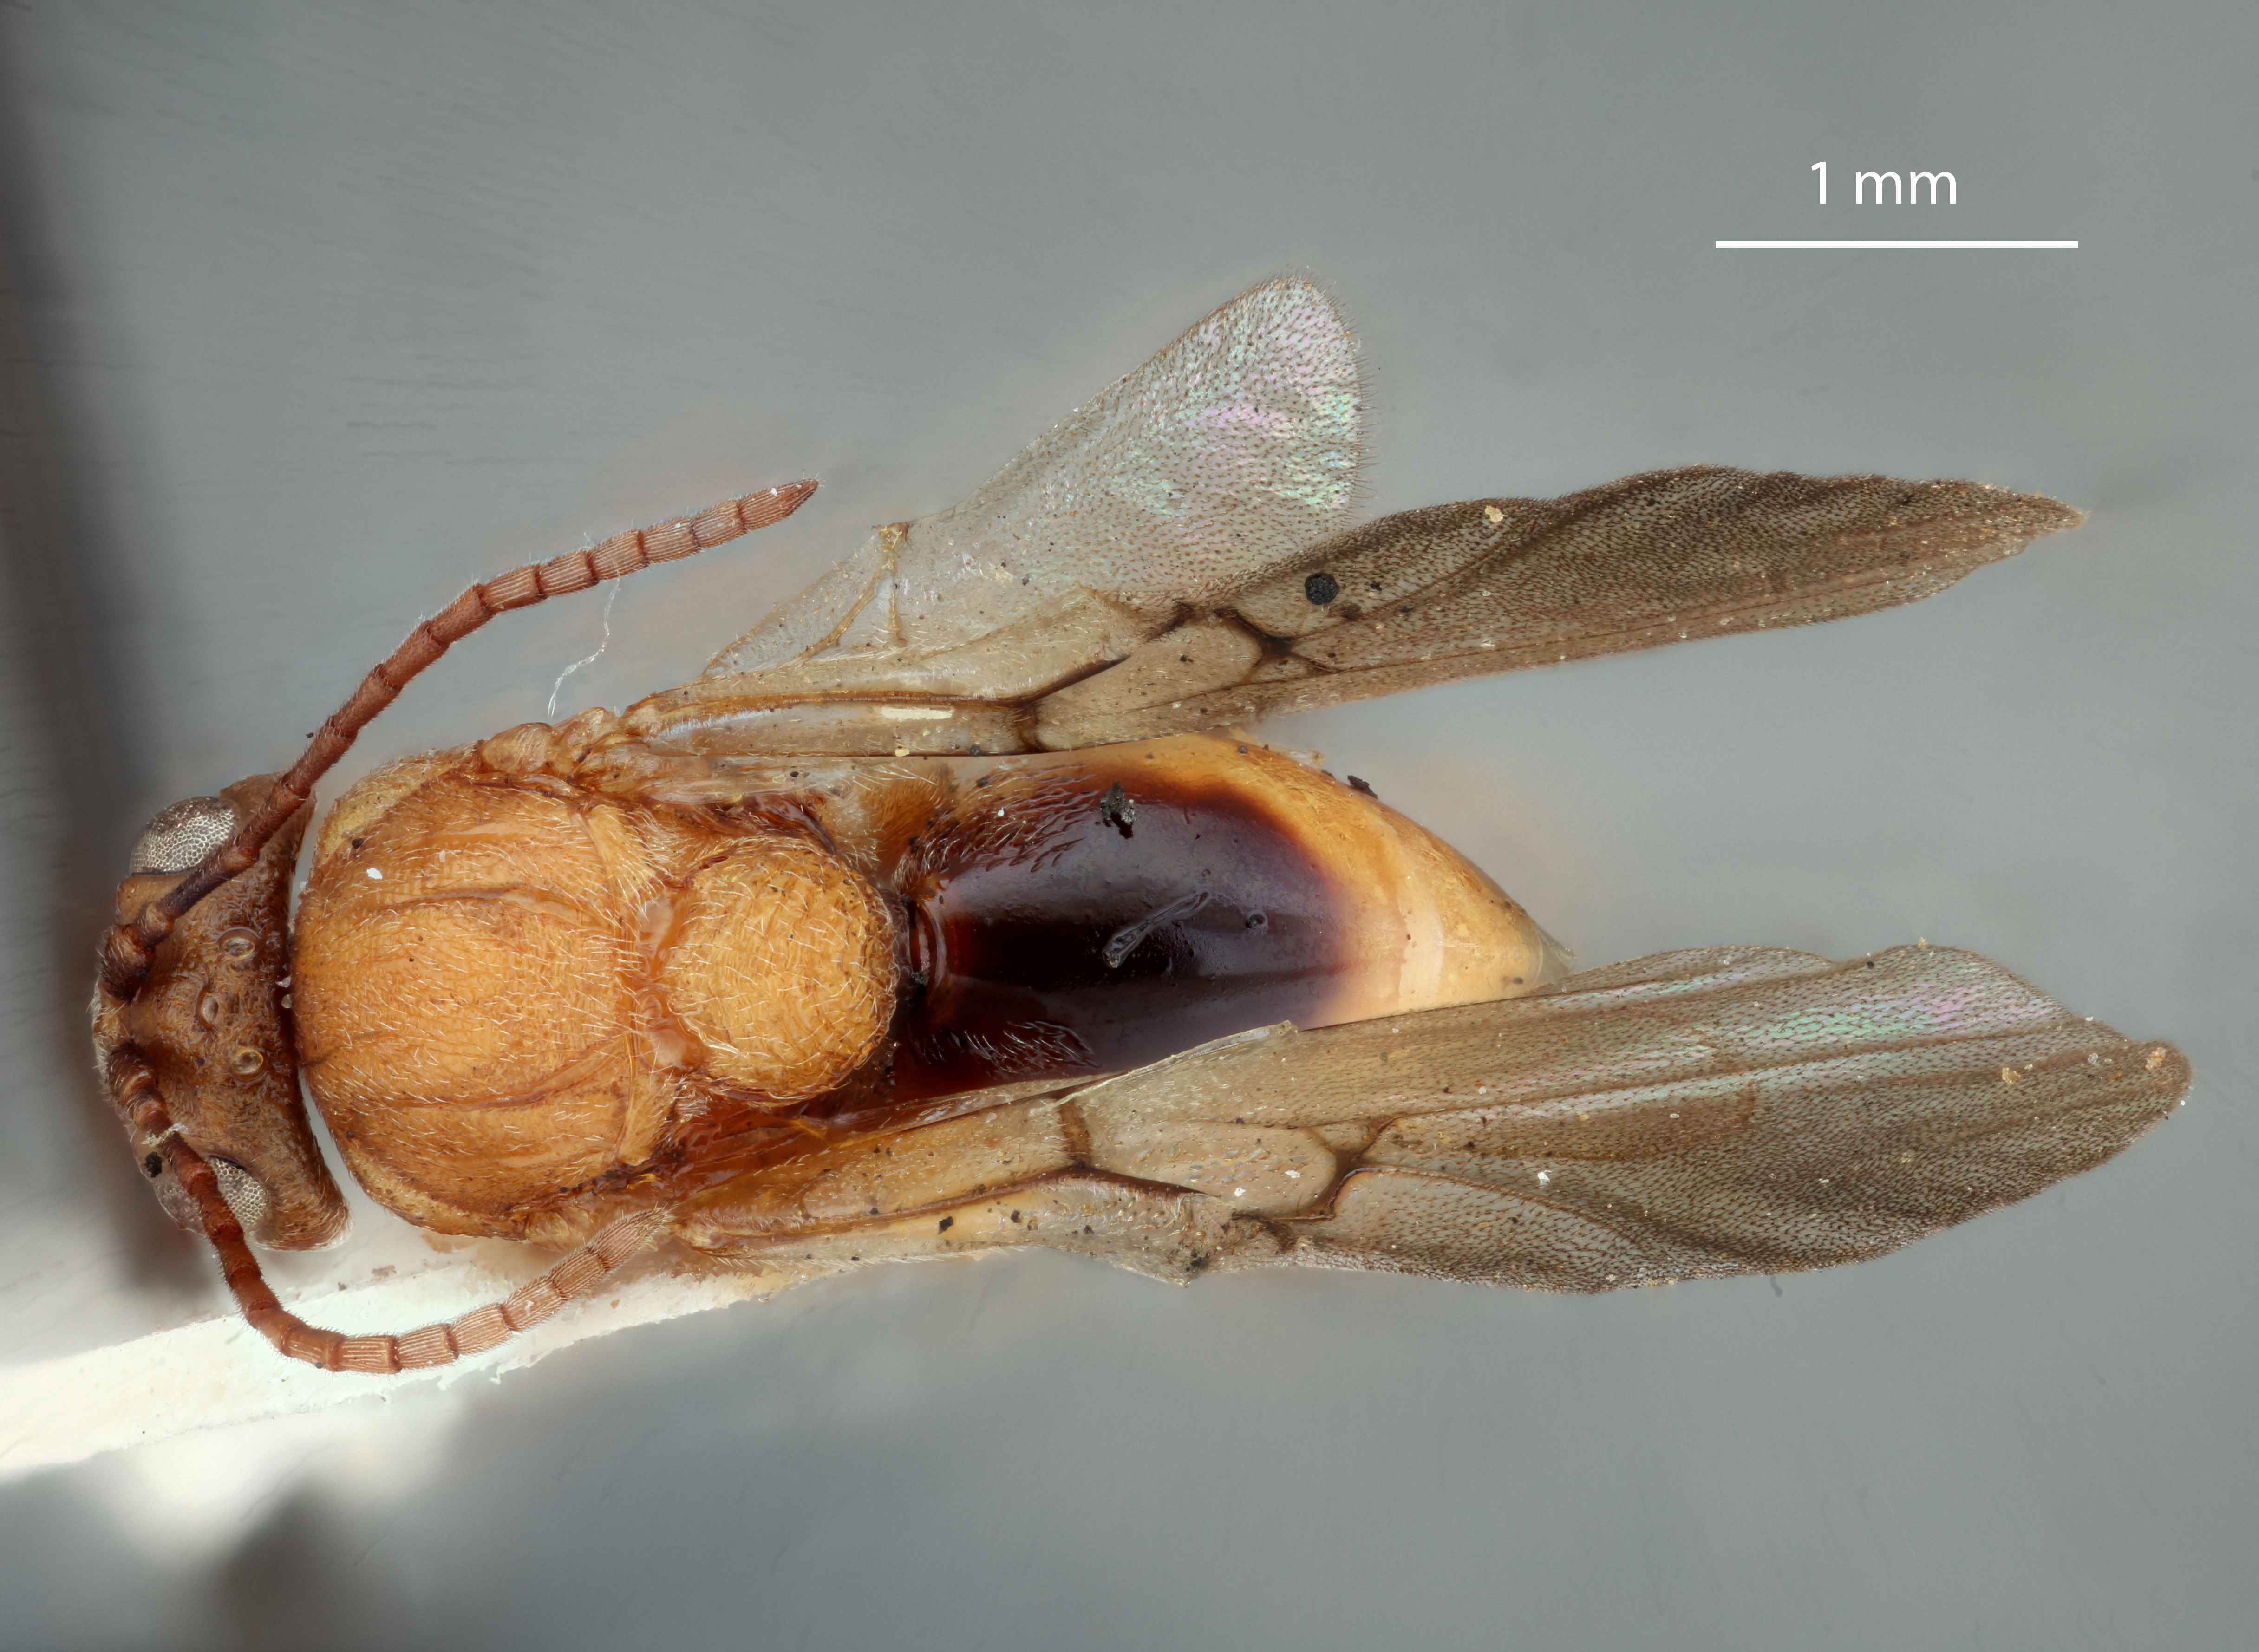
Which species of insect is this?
Callirhytis carmelensis
